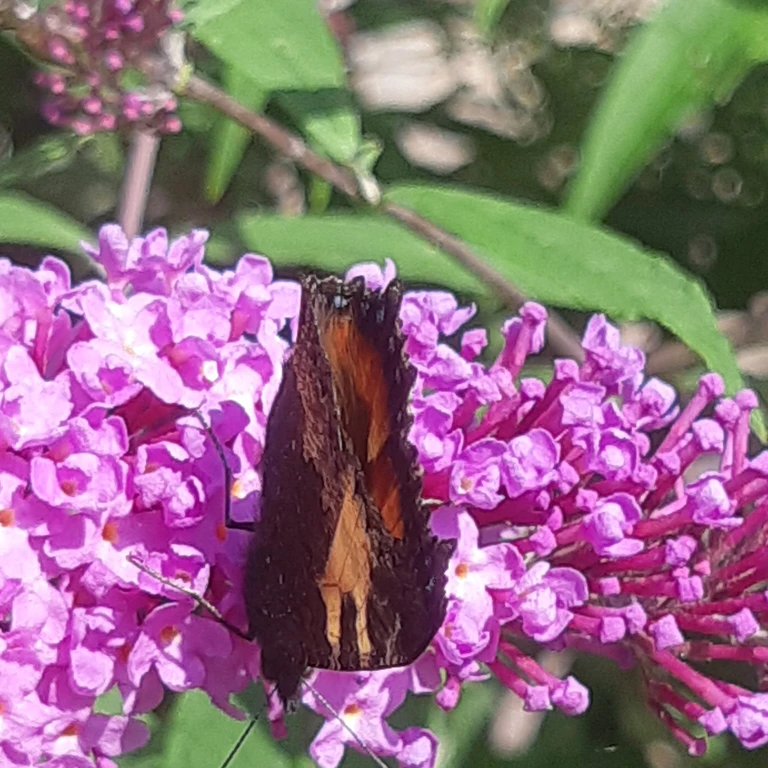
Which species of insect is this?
Aglais urticae
